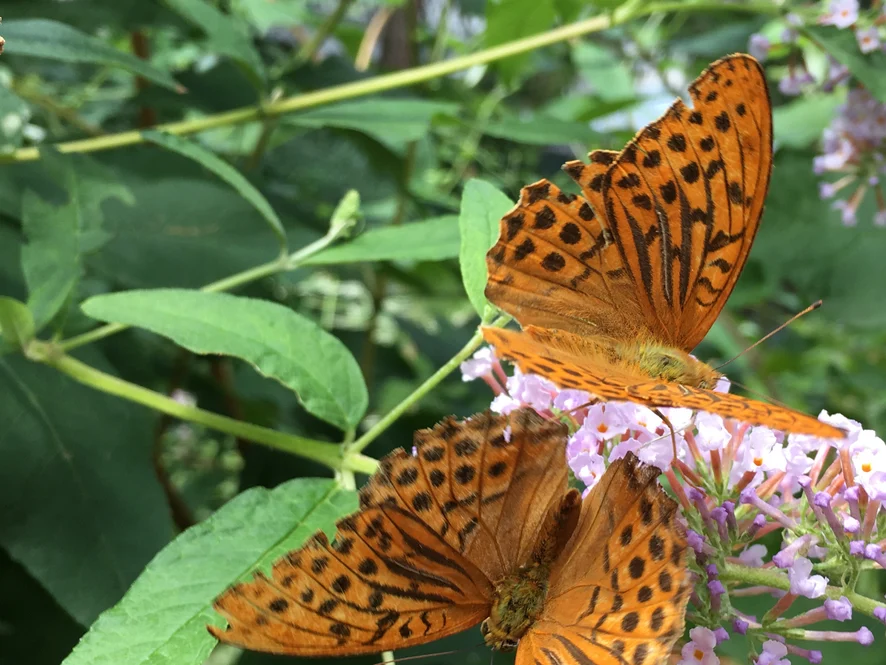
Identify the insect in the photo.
Argynnis paphia
